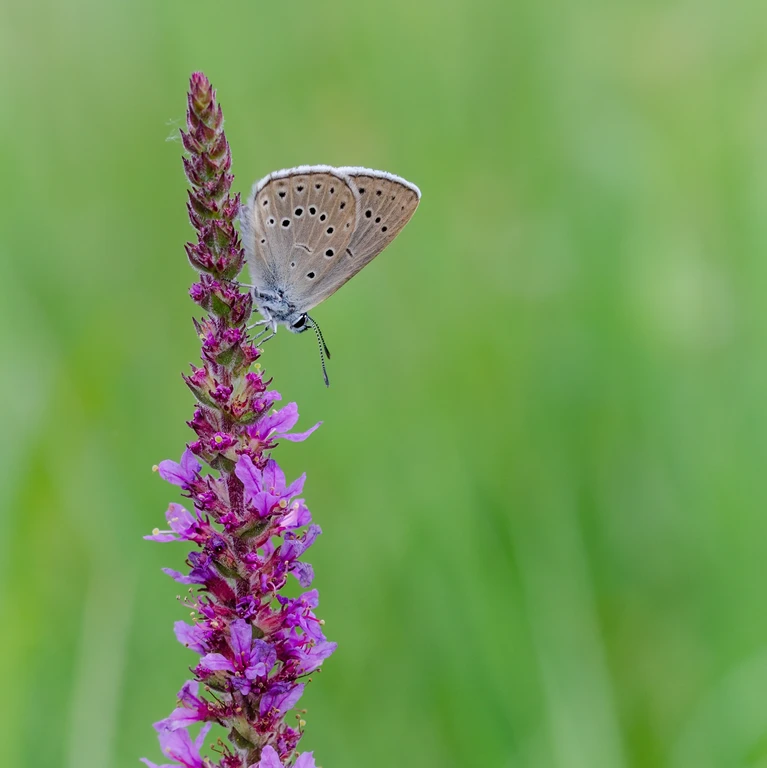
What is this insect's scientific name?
Phengaris teleius
